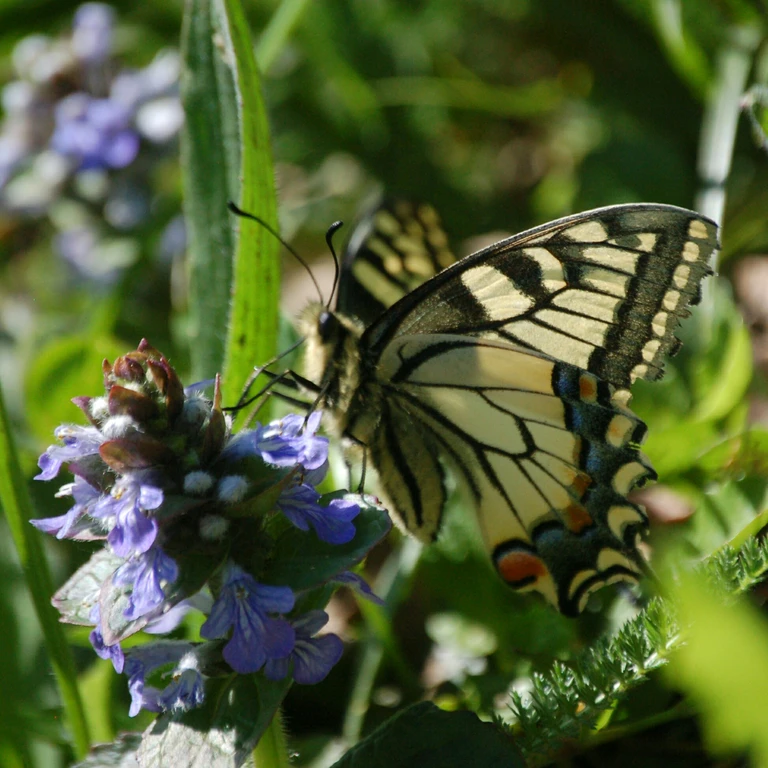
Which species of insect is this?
Papilio machaon
